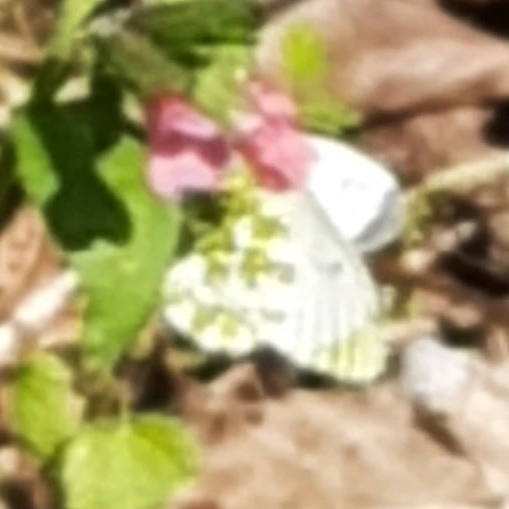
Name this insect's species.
Anthocharis cardamines
